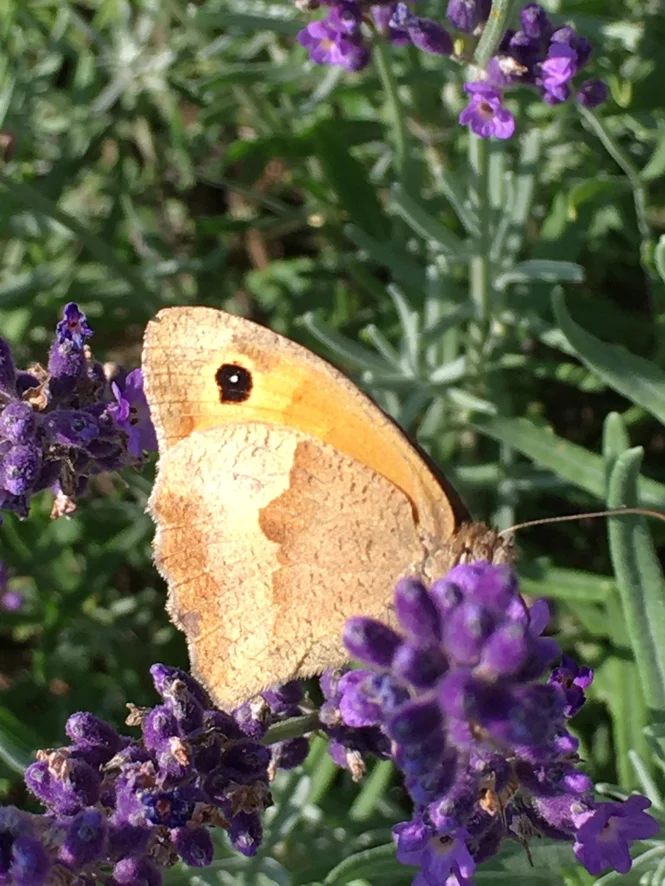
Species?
Maniola jurtina
